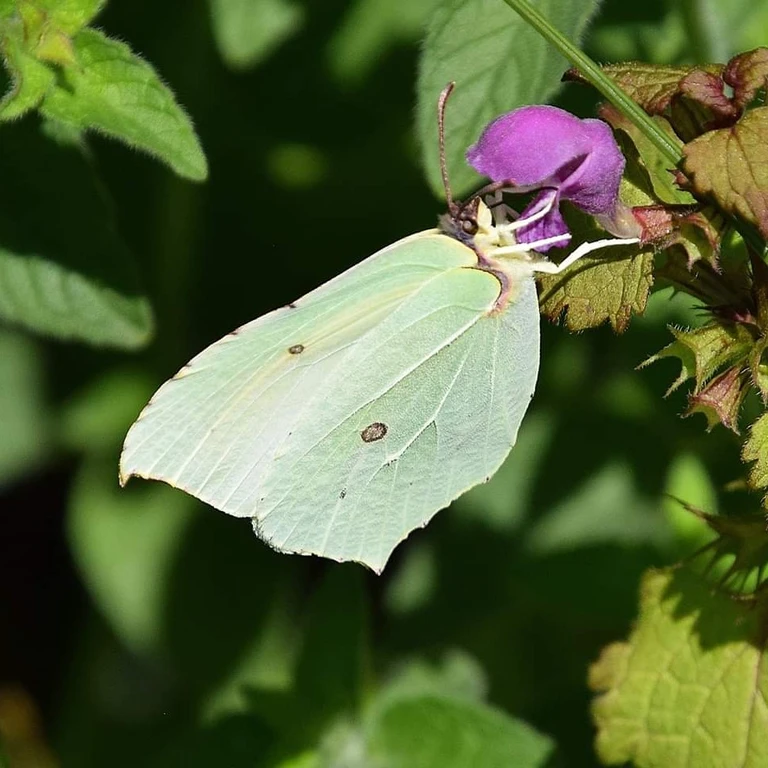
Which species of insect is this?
Gonepteryx rhamni
